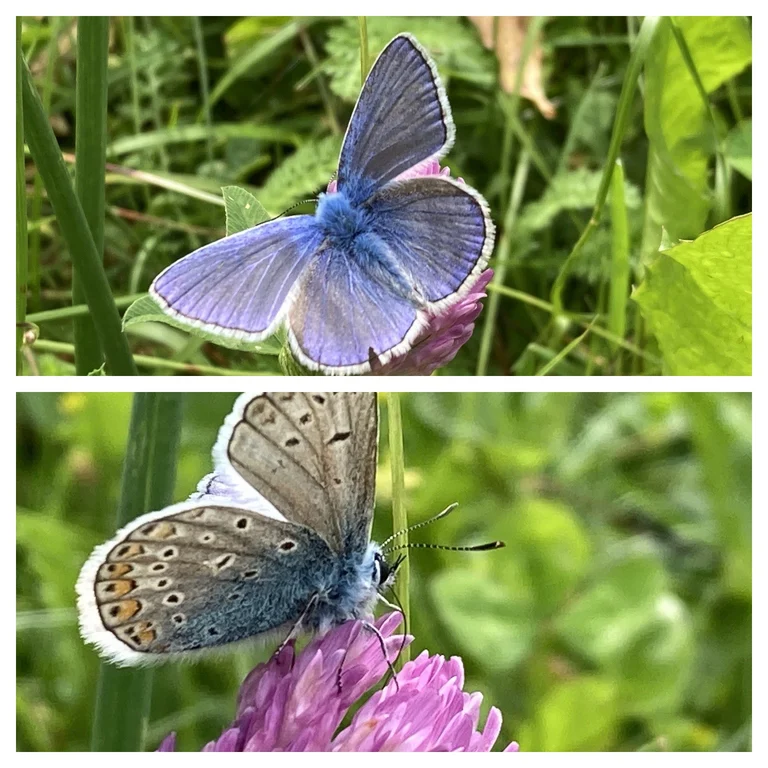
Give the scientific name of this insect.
Polyommatus icarus
